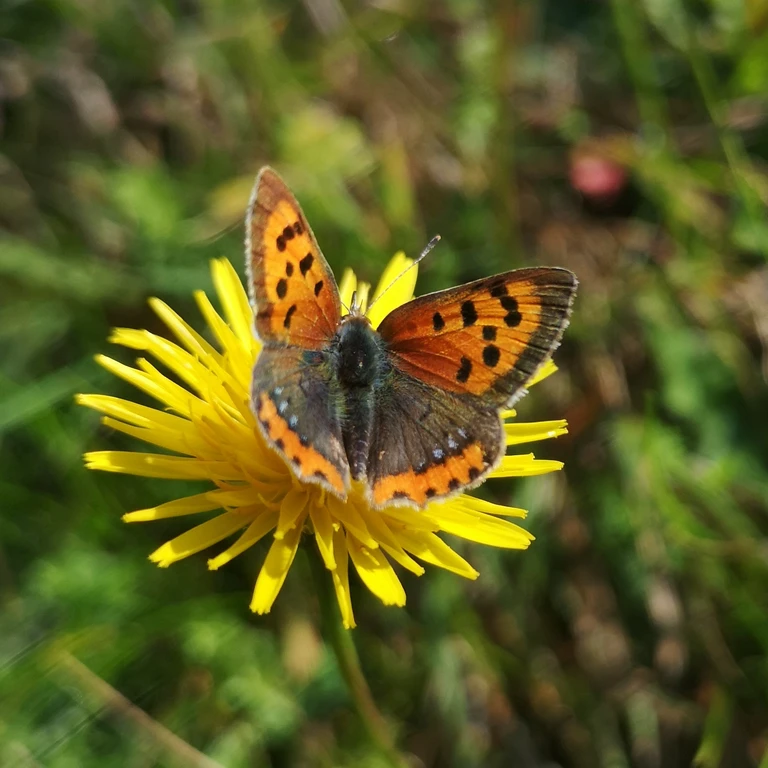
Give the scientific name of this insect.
Lycaena phlaeas
